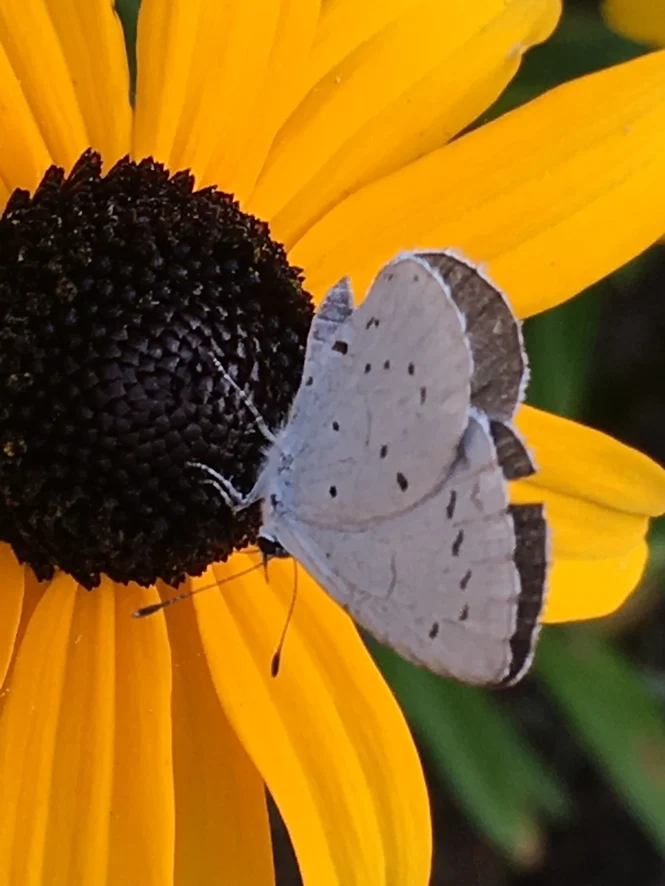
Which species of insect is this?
Celastrina argiolus
